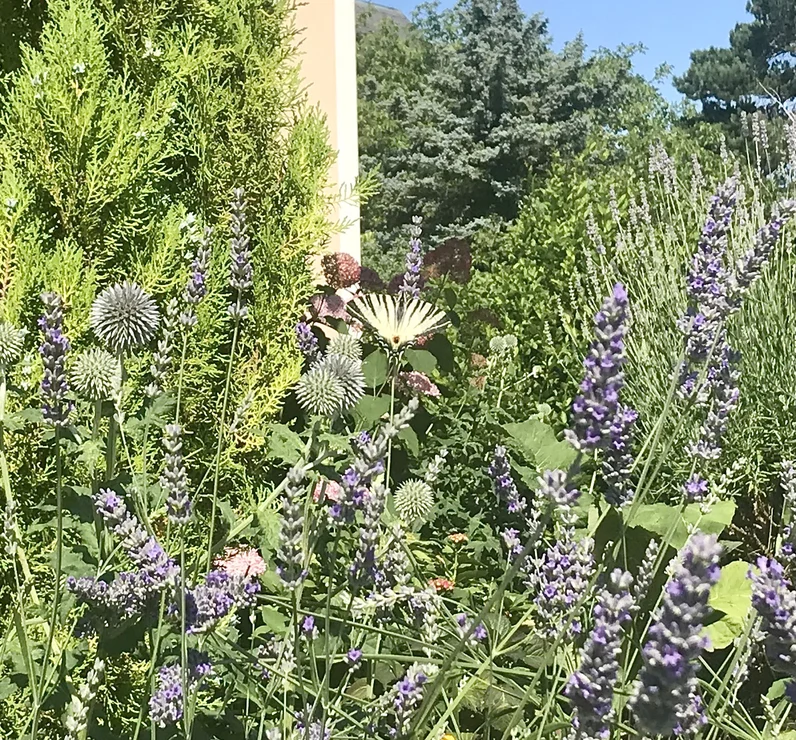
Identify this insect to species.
Iphiclides podalirius
